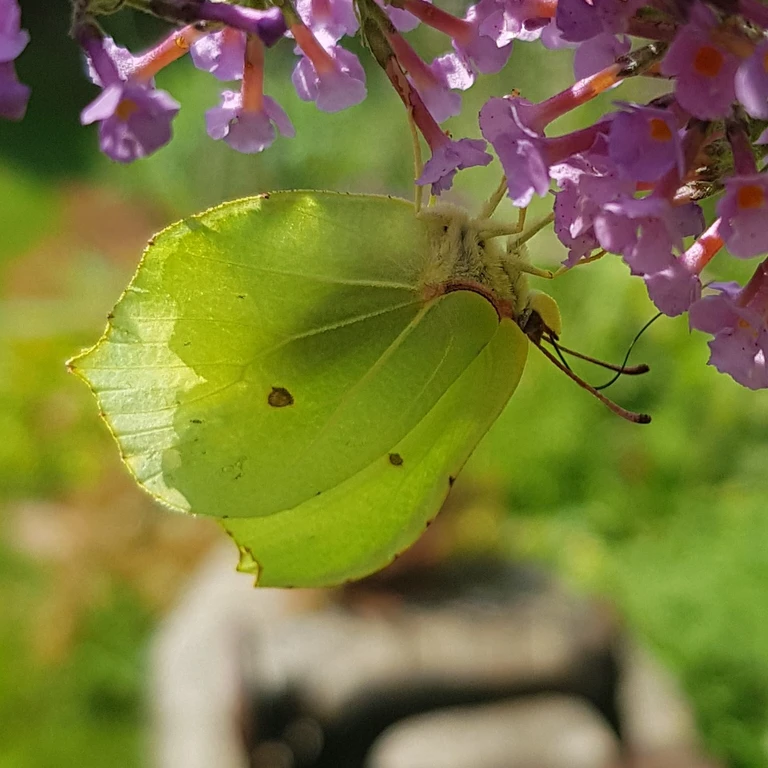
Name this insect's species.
Gonepteryx rhamni
